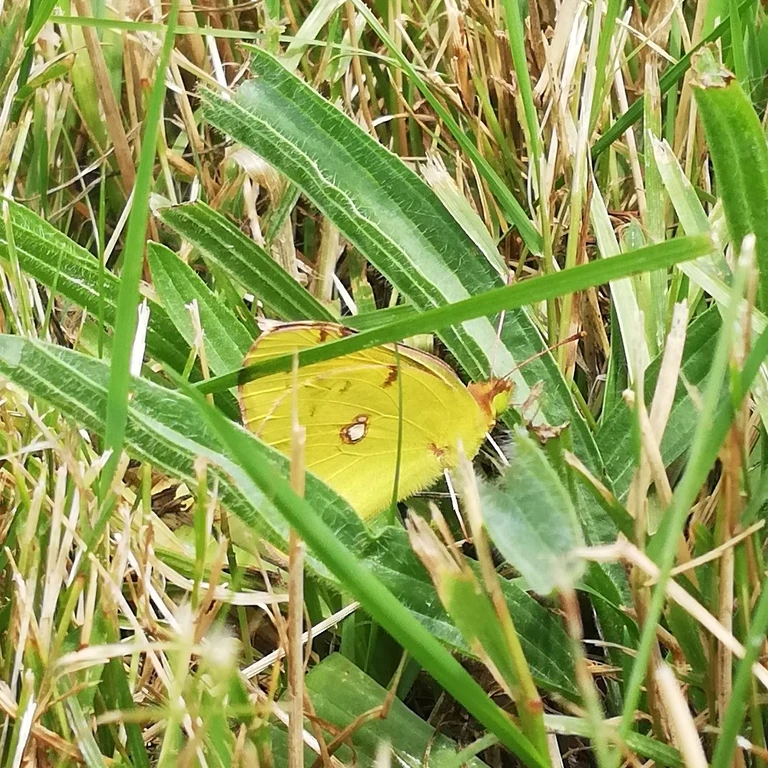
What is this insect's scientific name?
Colias croceus
